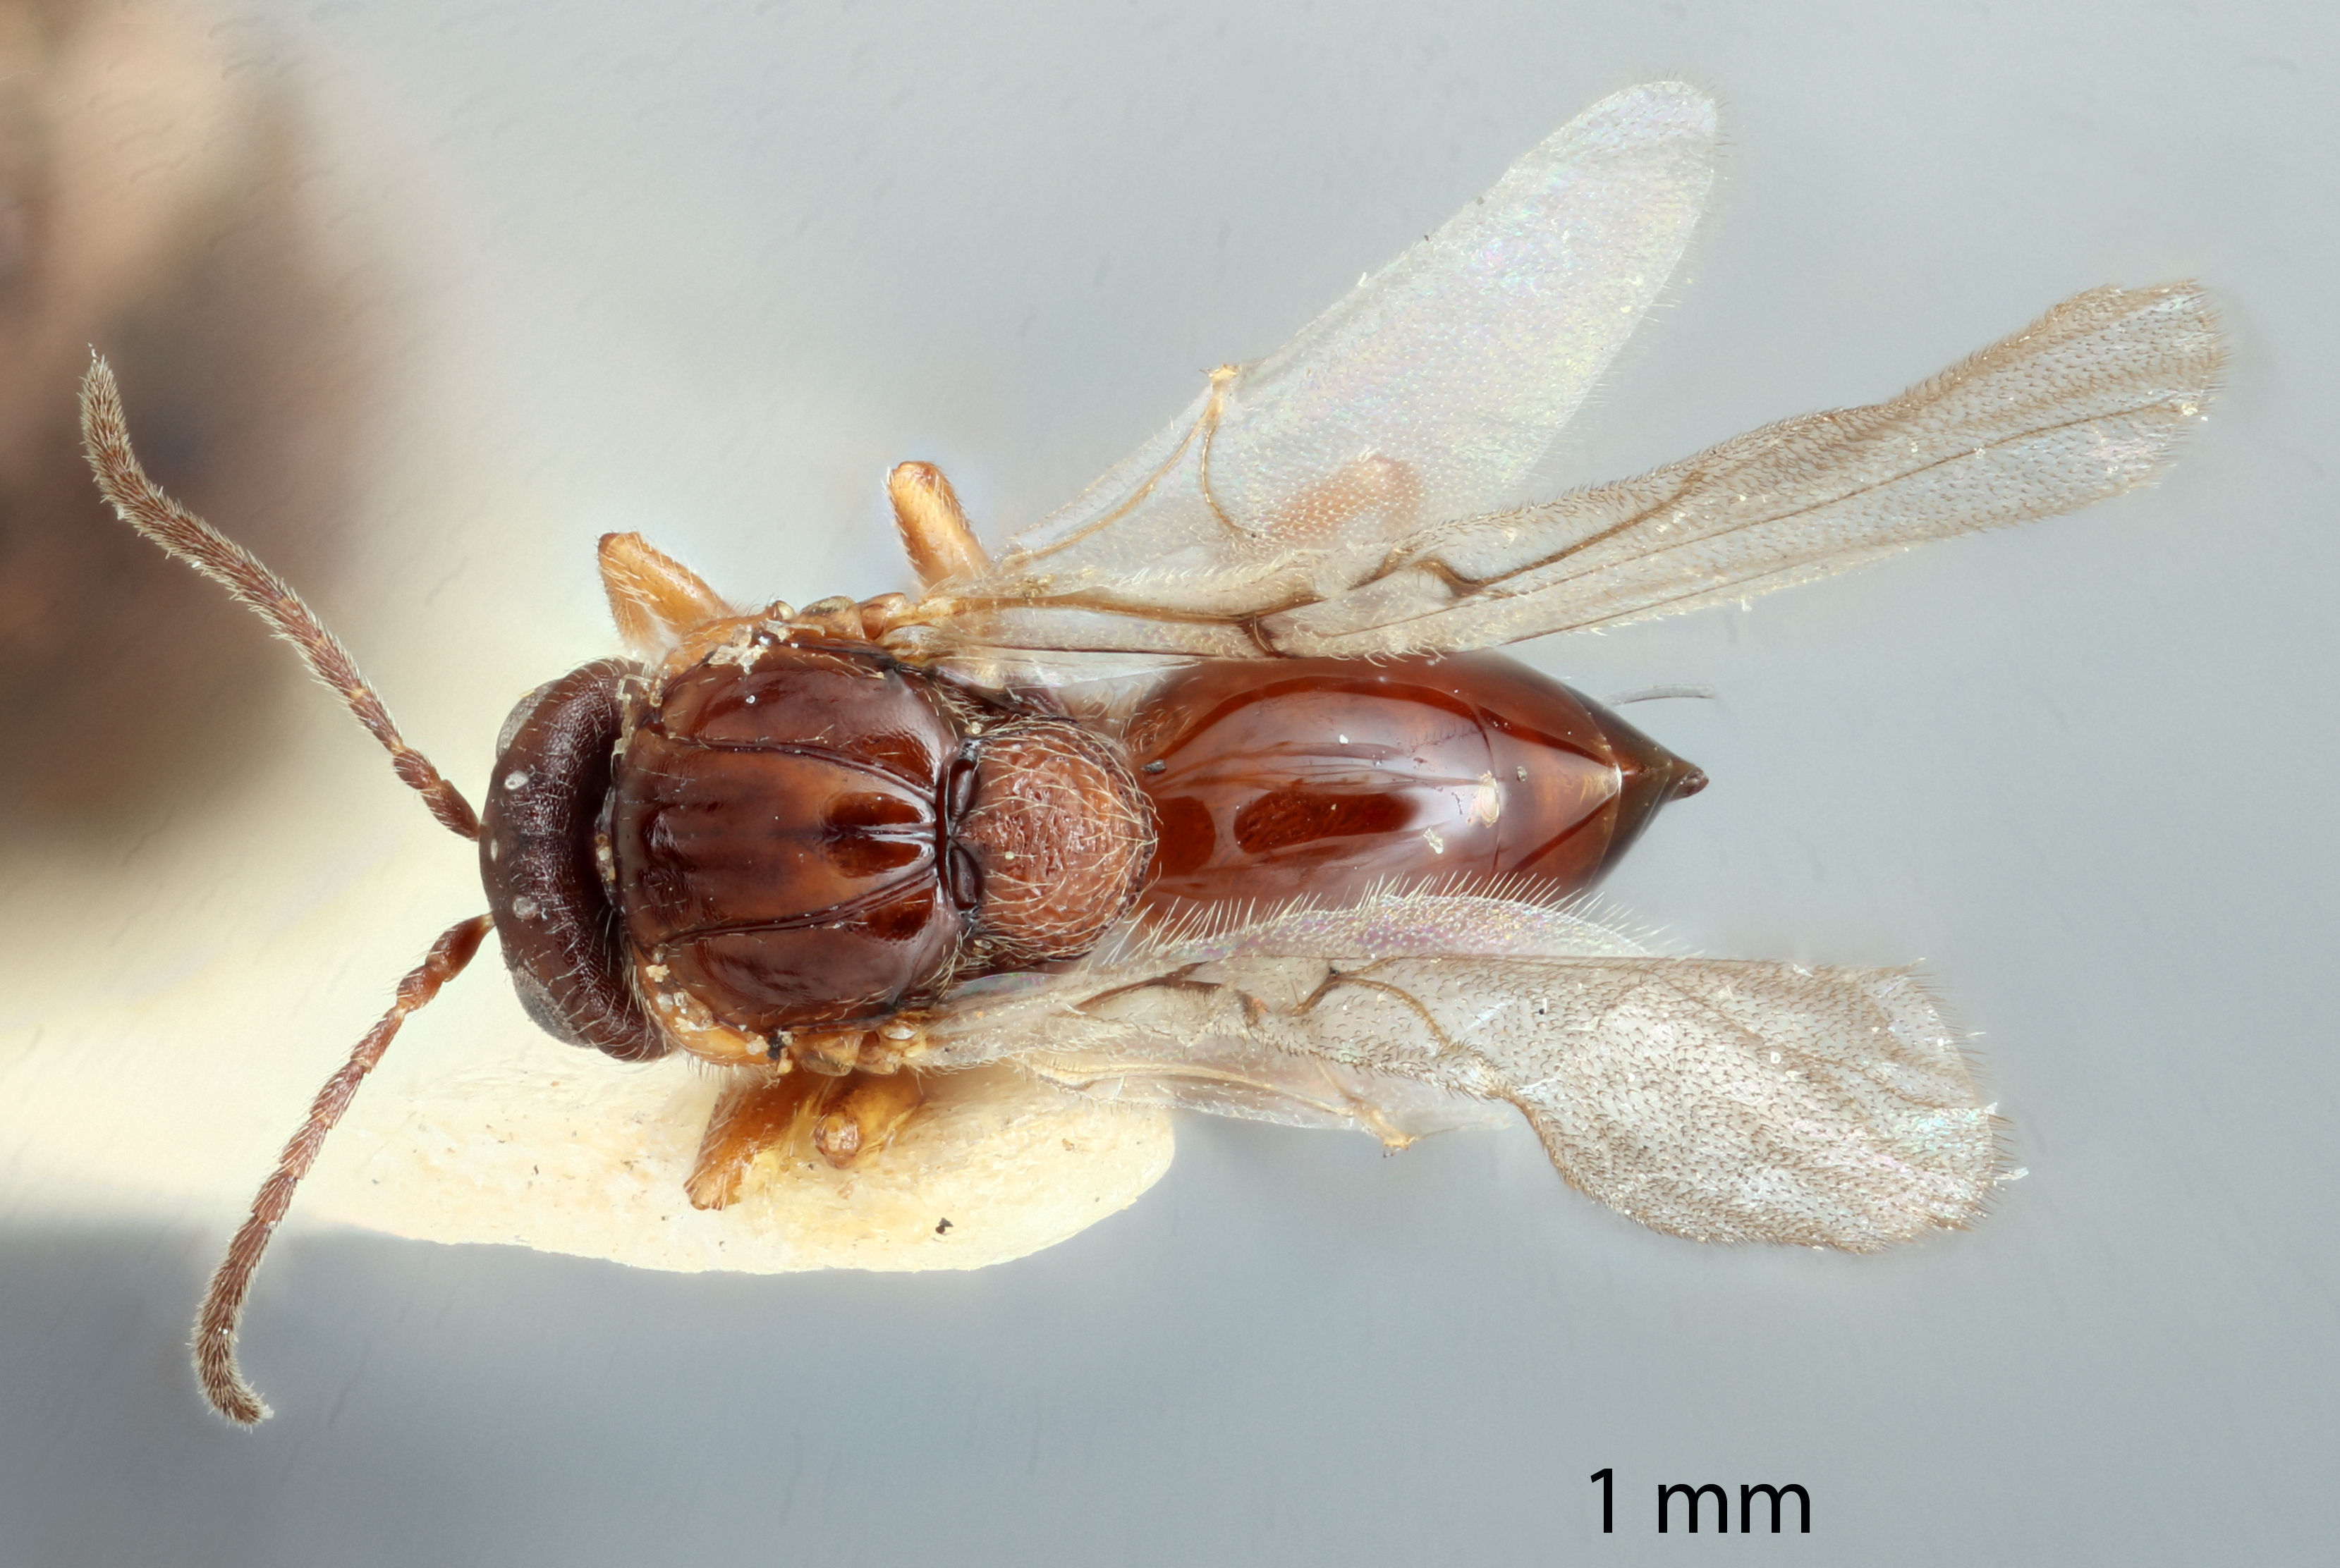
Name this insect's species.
Callirhytis subcostata
